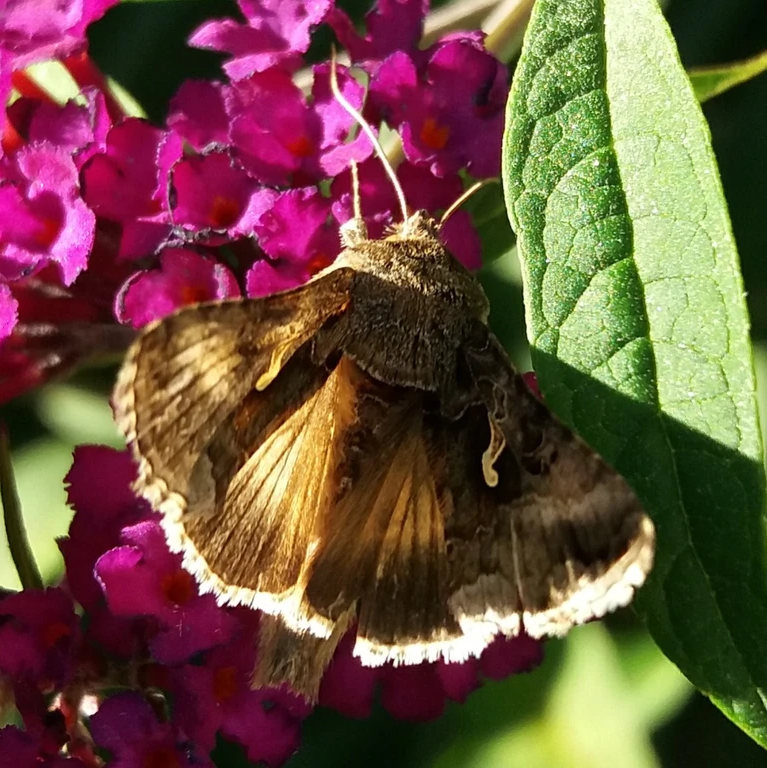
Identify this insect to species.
Autographa gamma
